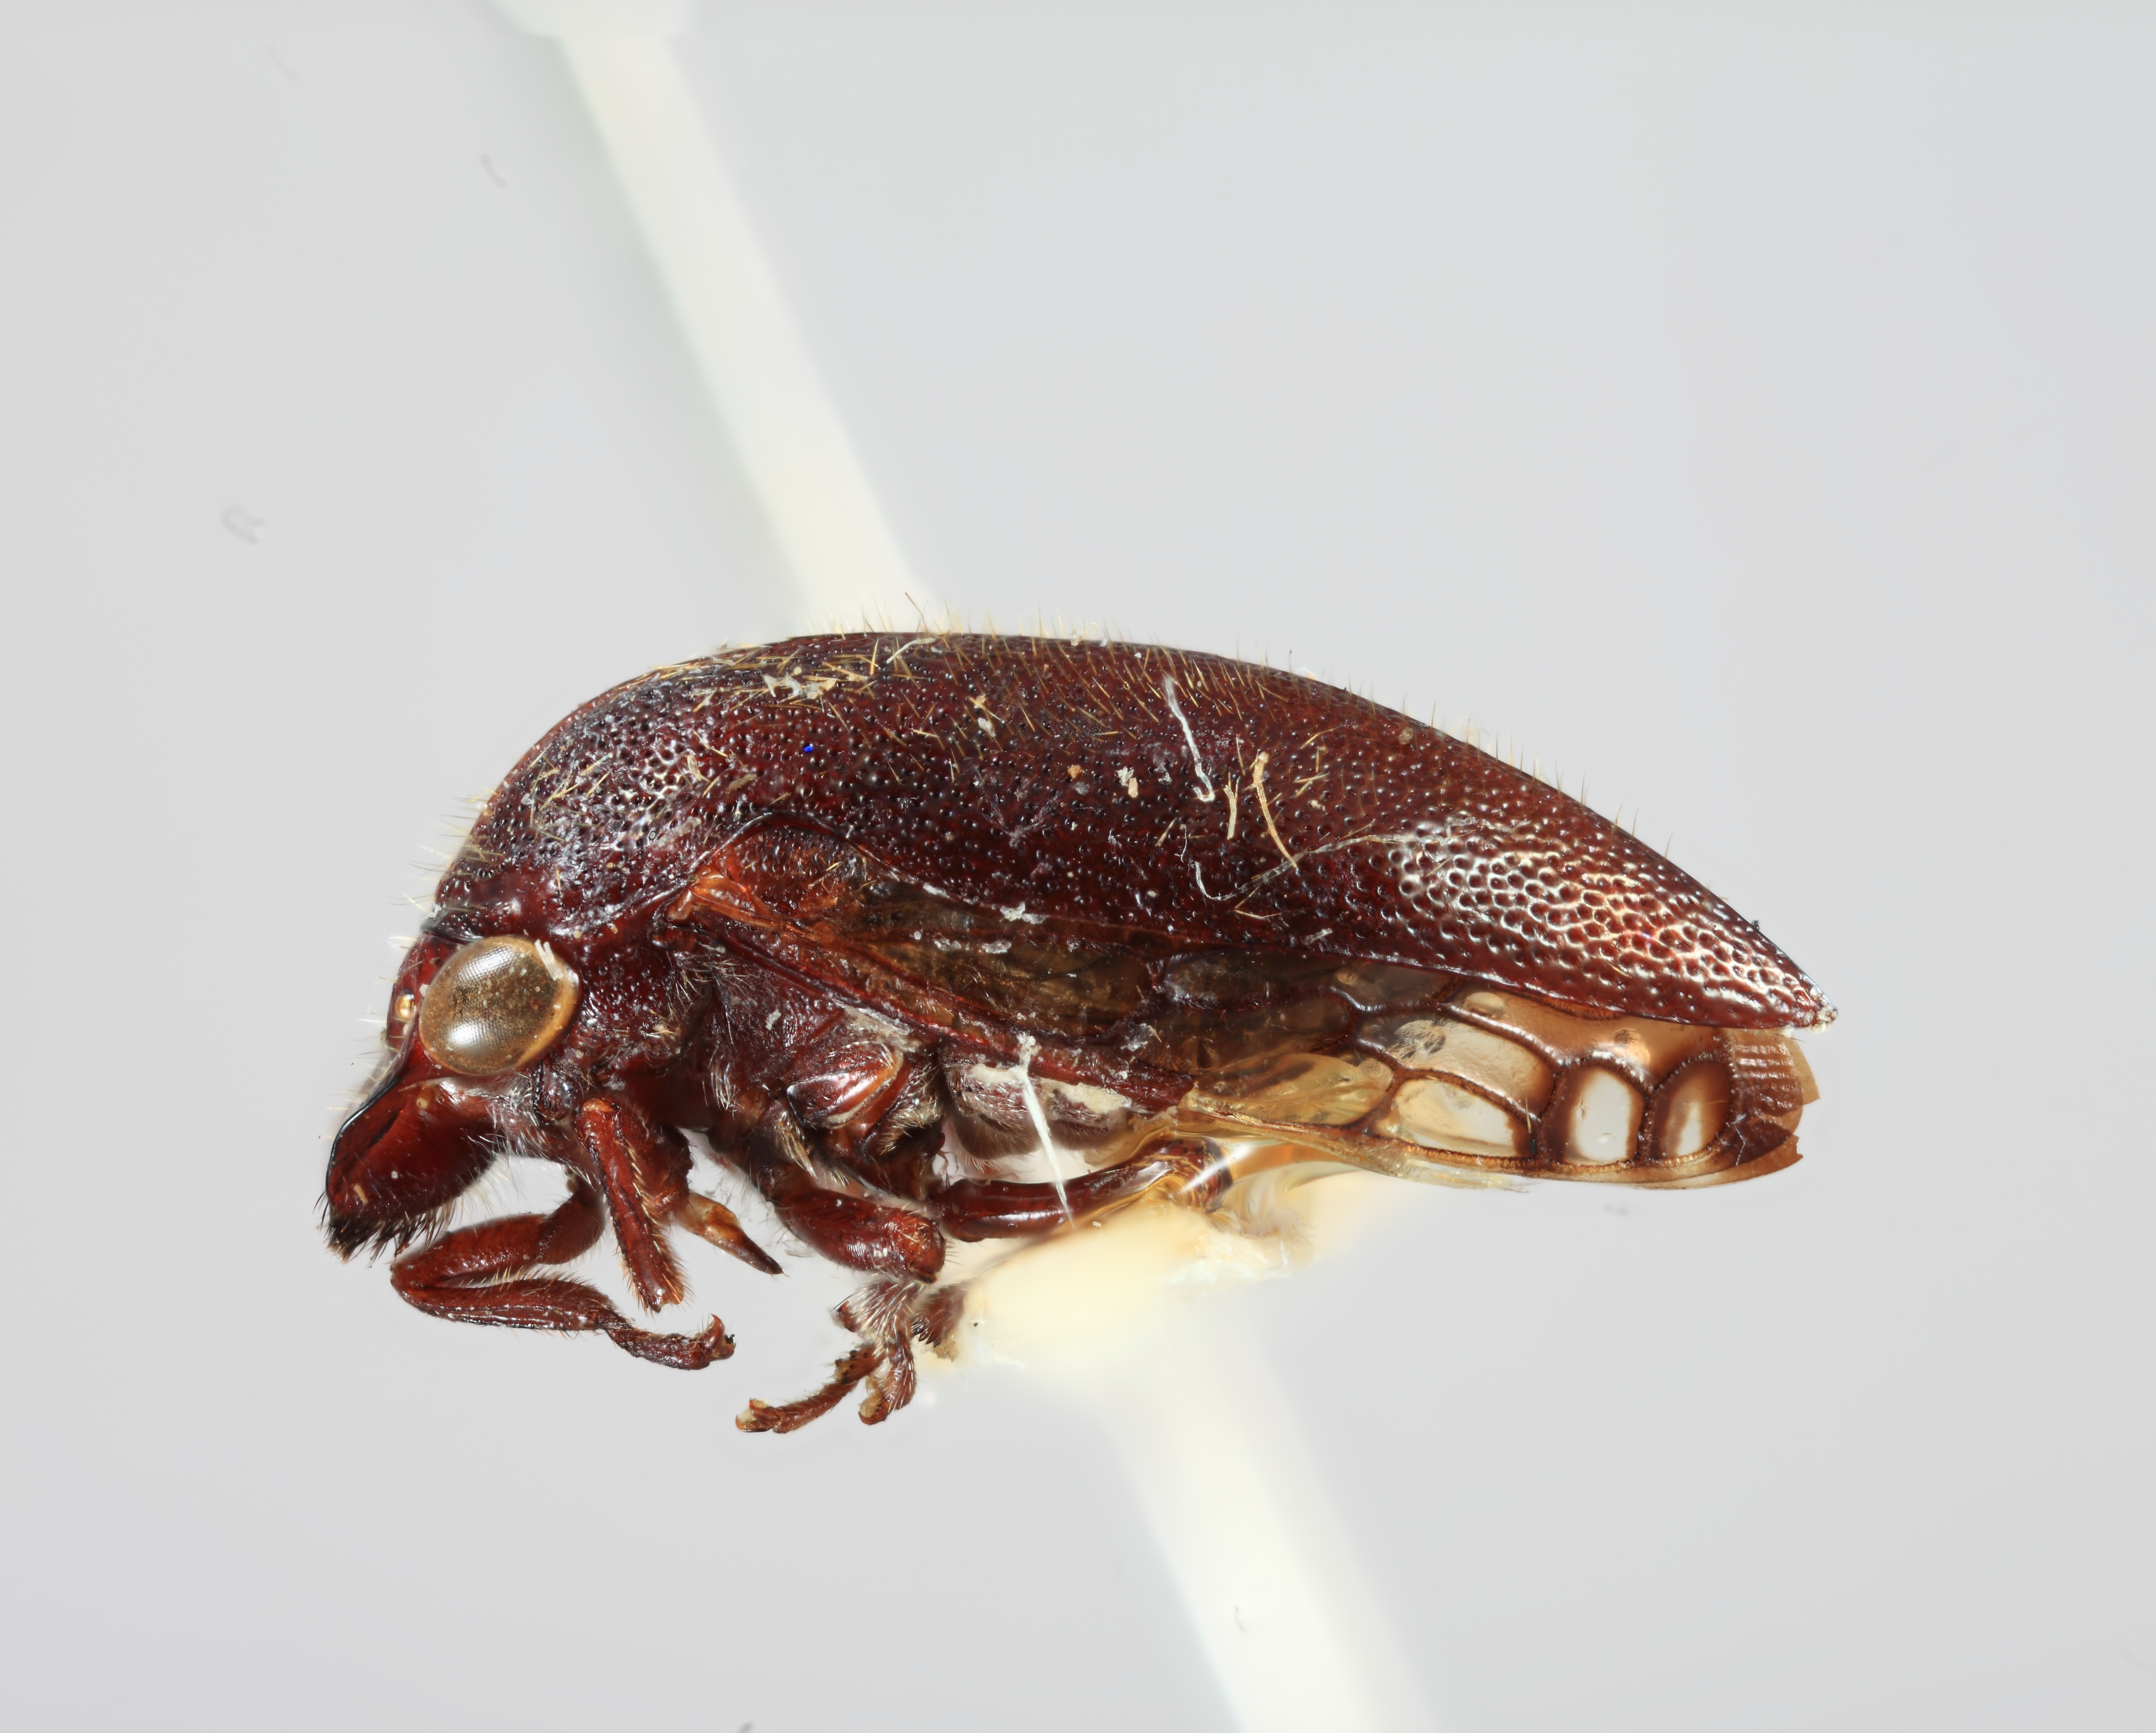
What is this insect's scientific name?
Tynelia nigra
